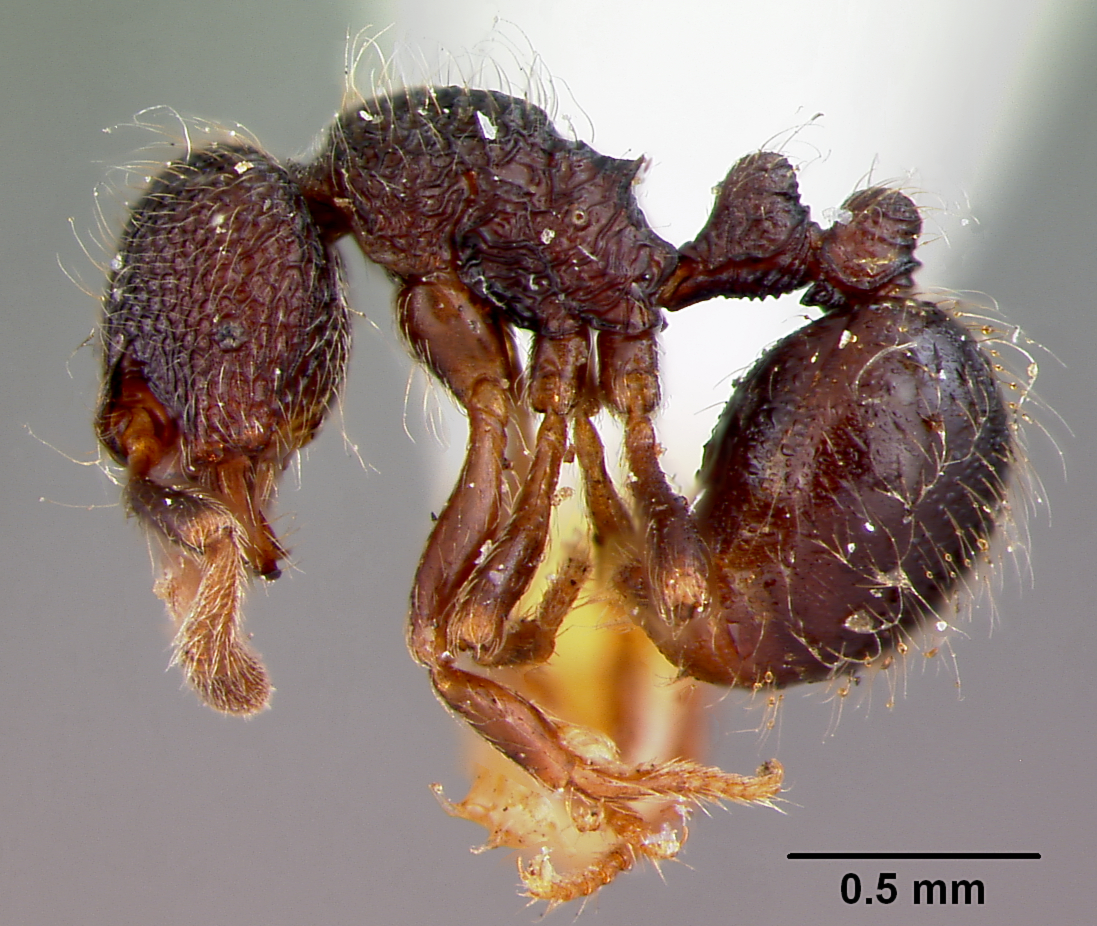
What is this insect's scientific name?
Apsychomyrmex myops
